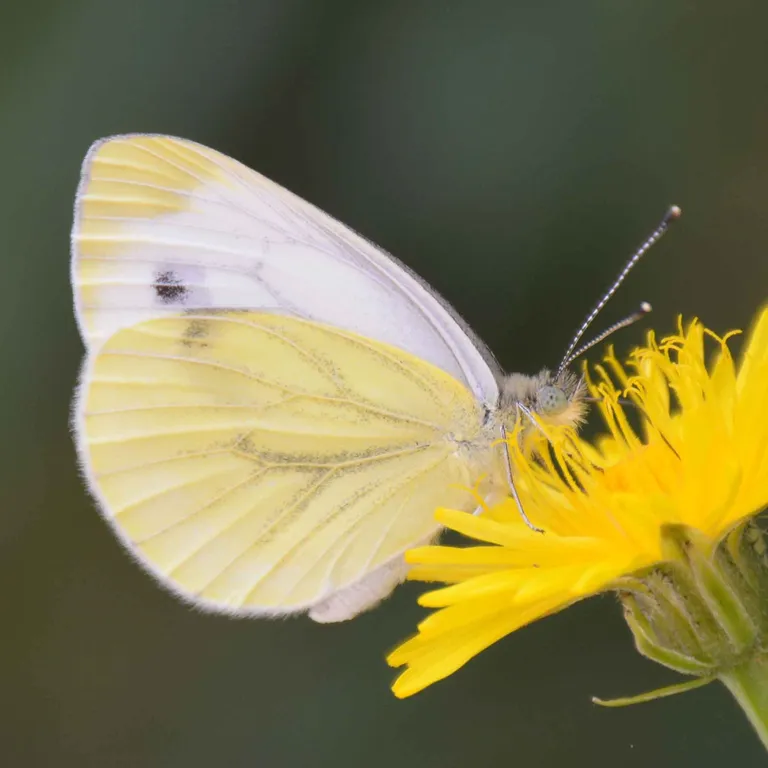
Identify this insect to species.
Pieris napi
